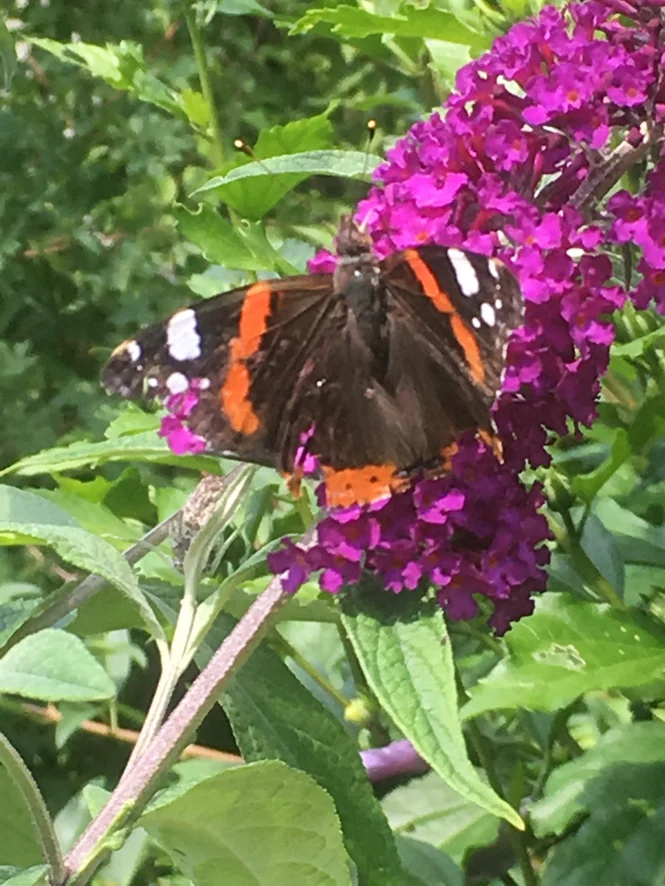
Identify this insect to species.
Vanessa atalanta
